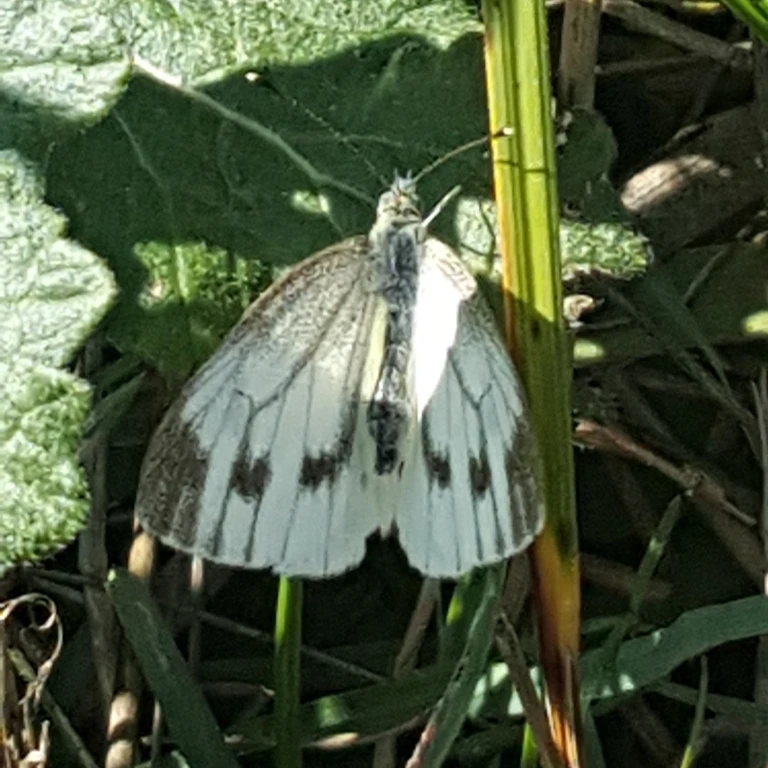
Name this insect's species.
Pieris napi
